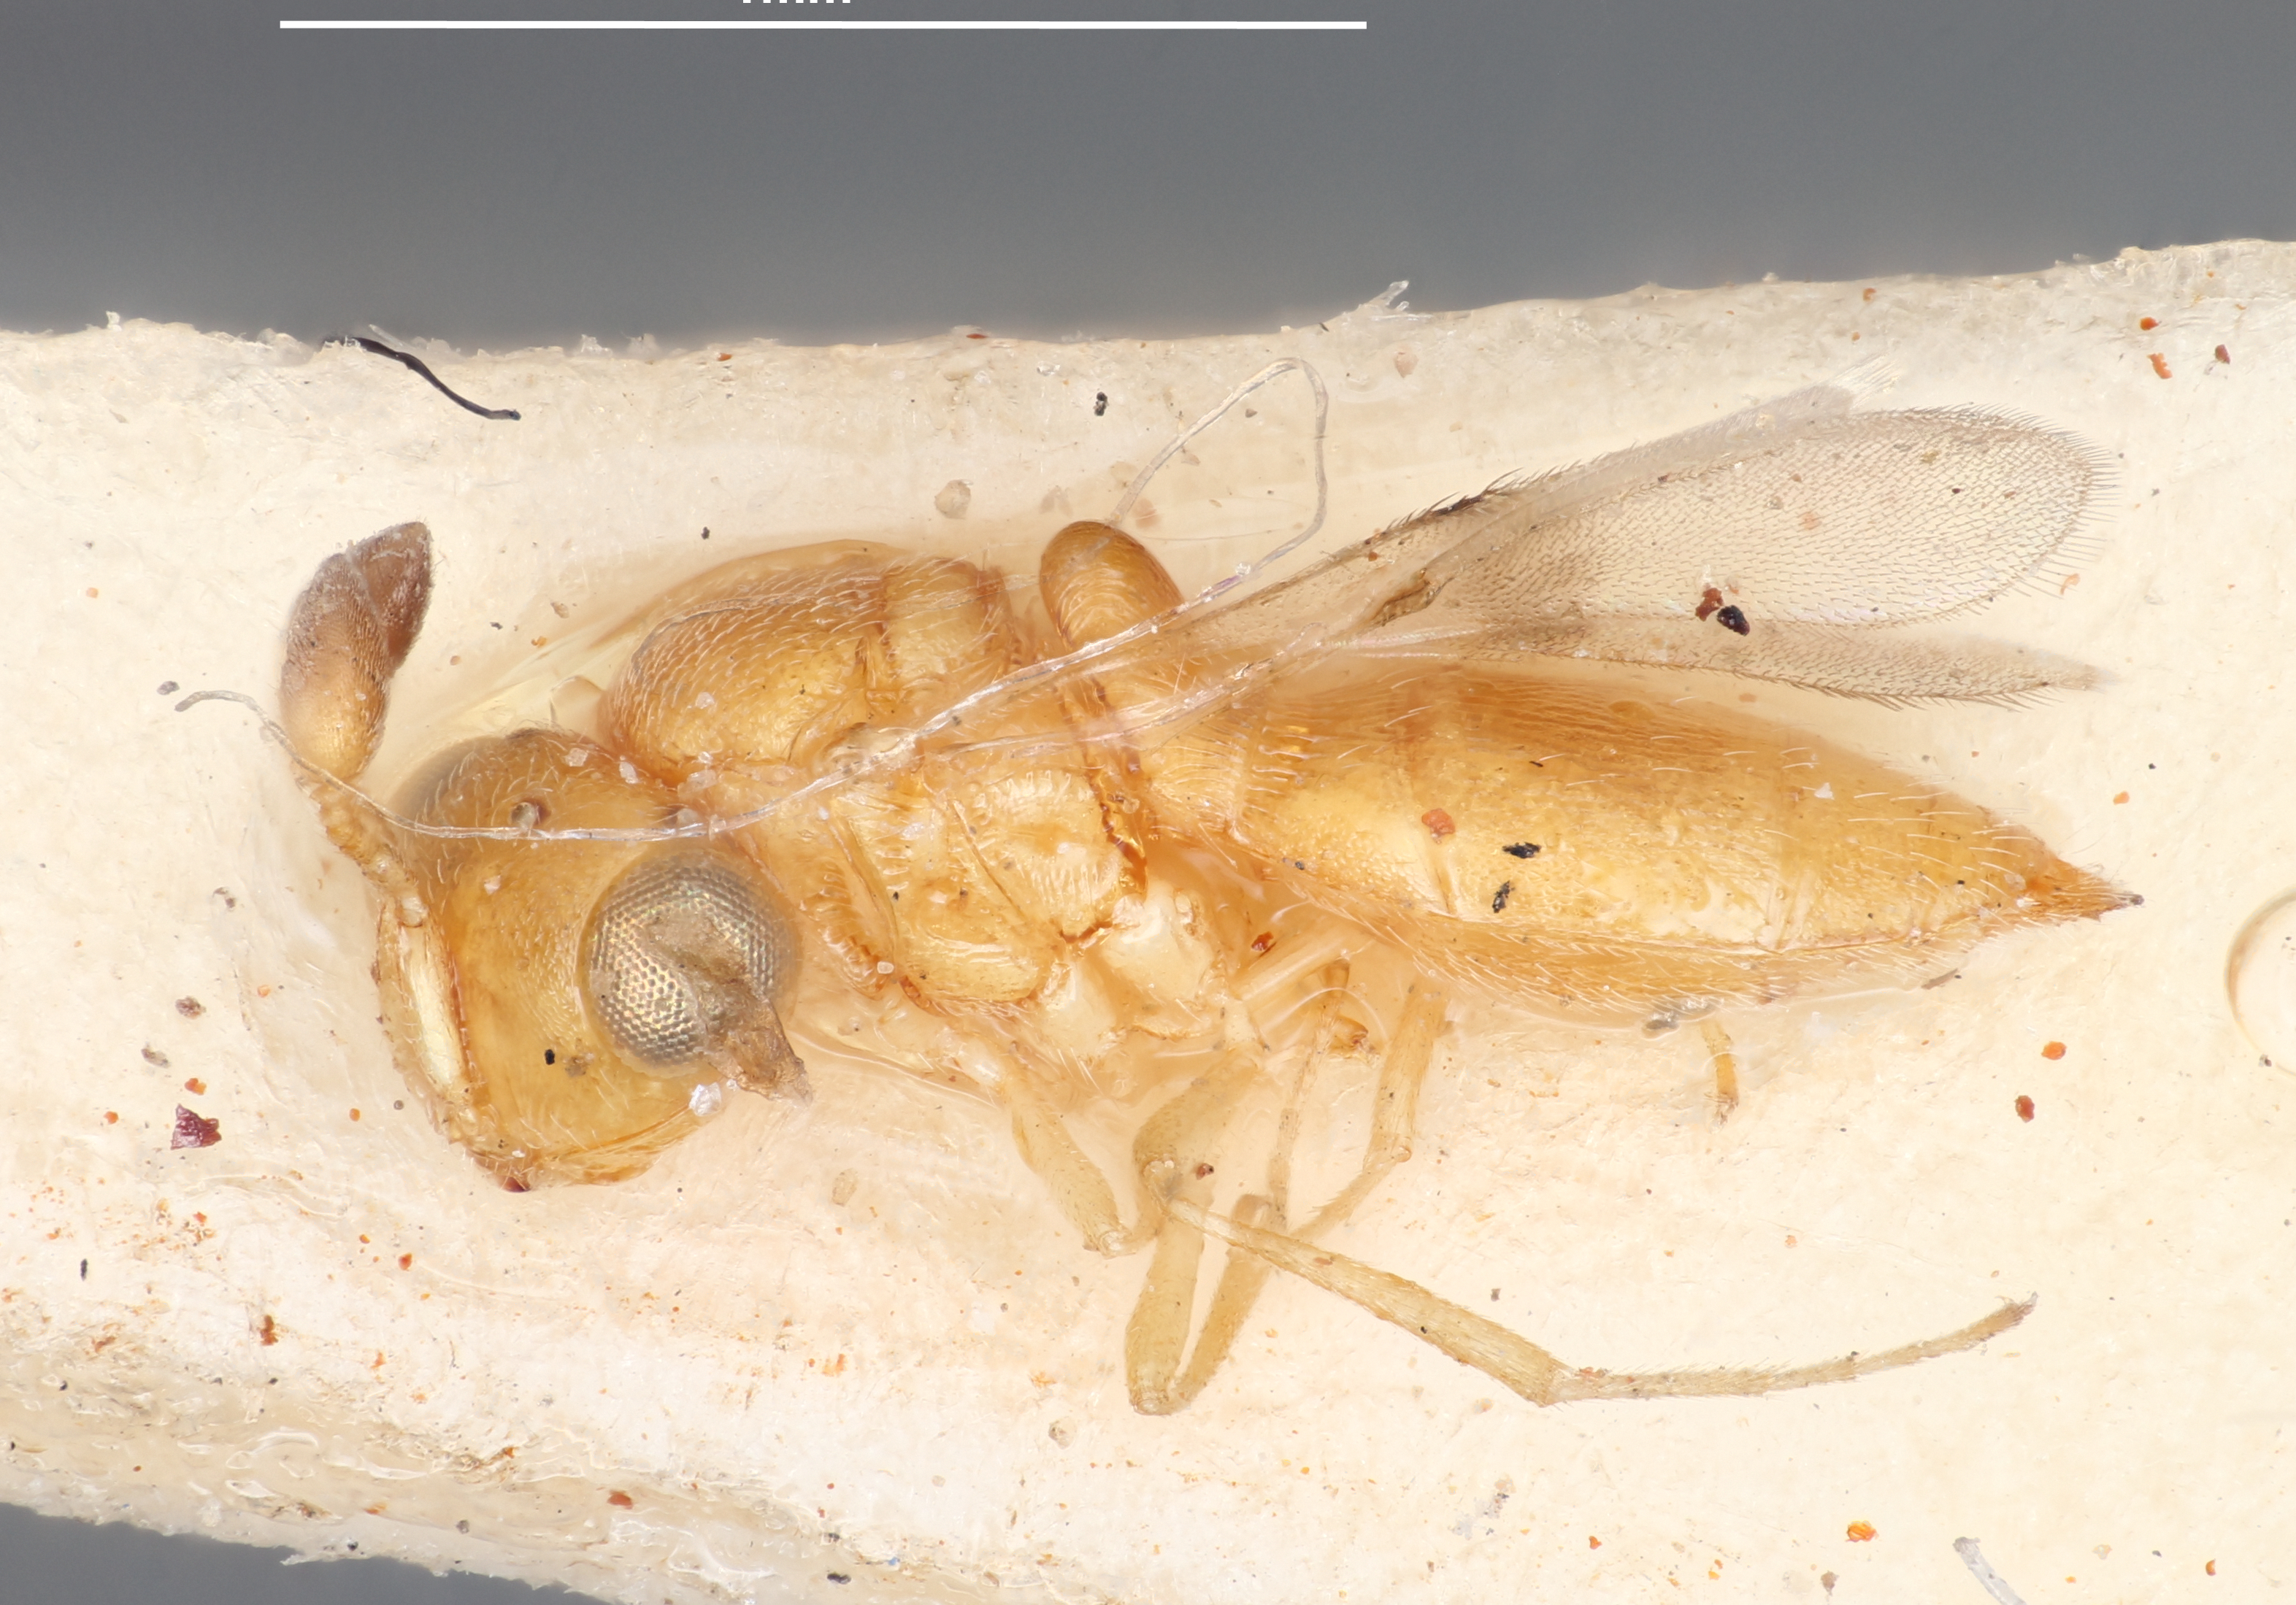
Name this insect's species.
Ceratobaeus auratus
